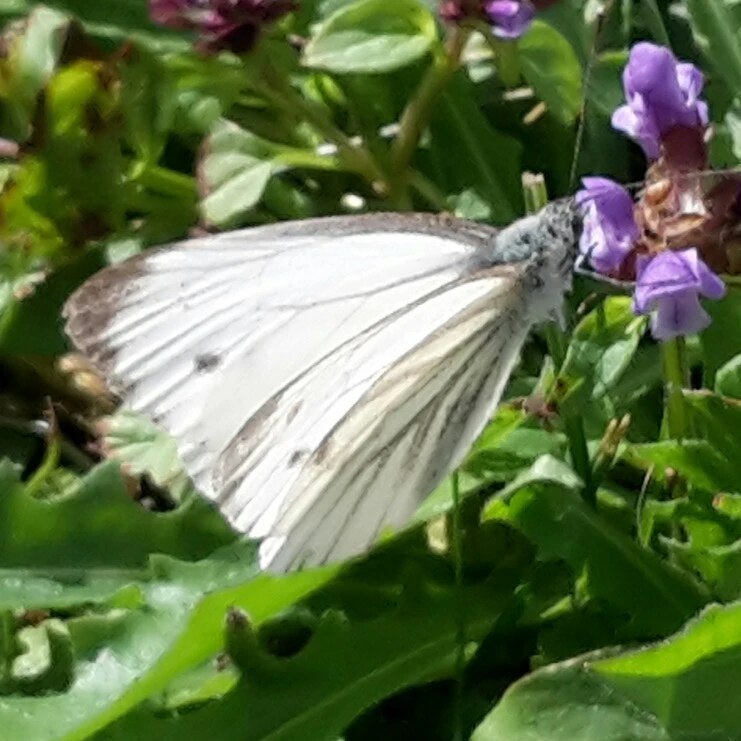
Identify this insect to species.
Pieris napi
